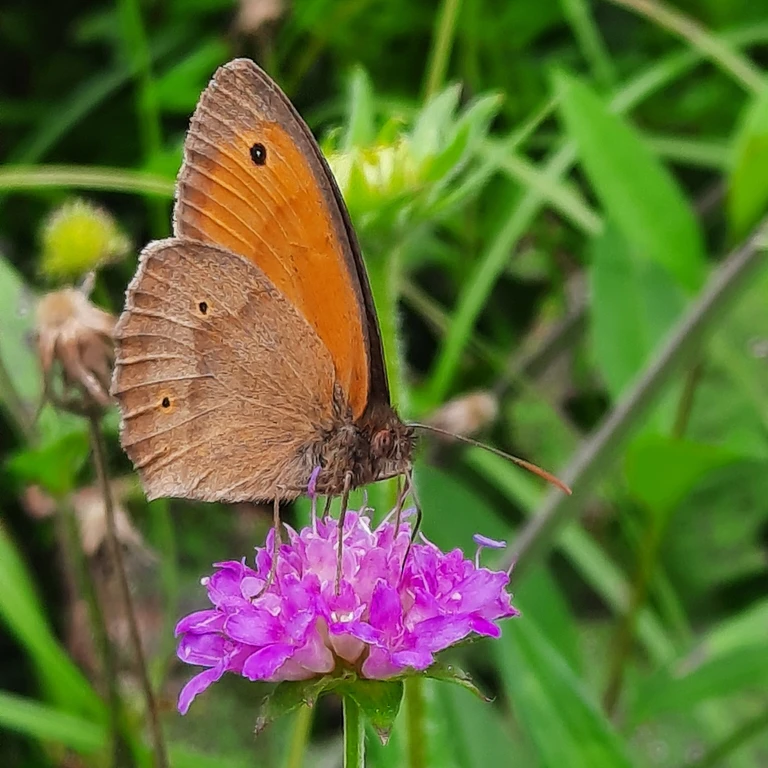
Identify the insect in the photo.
Maniola jurtina
